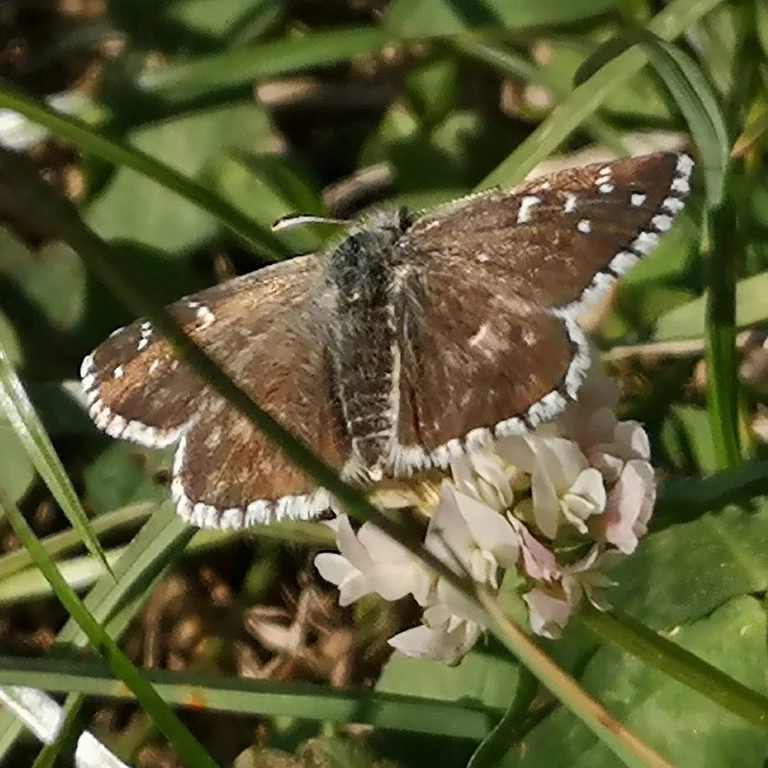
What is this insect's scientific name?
Pyrgus armoricanus
